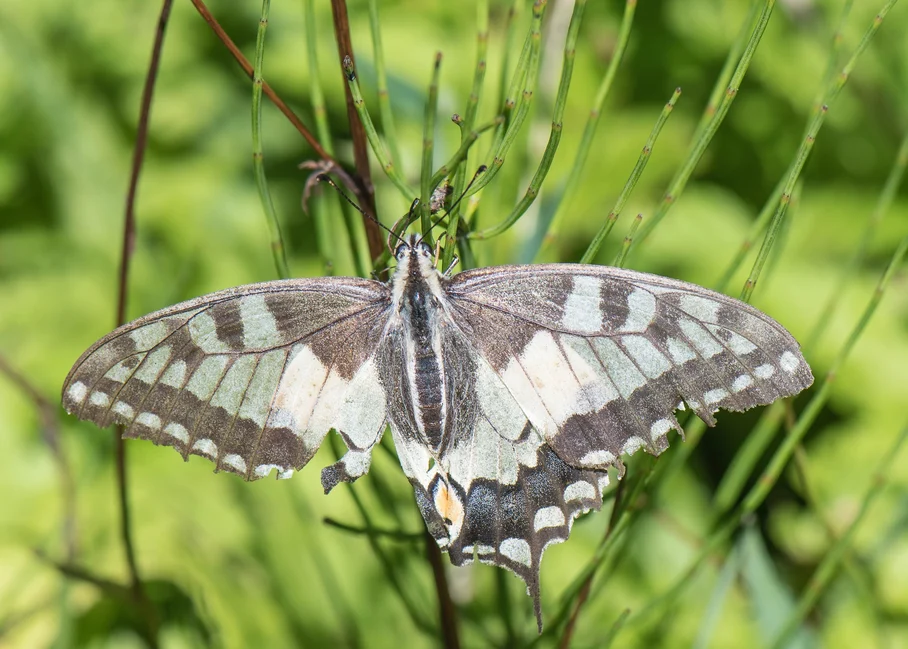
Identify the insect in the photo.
Papilio machaon
